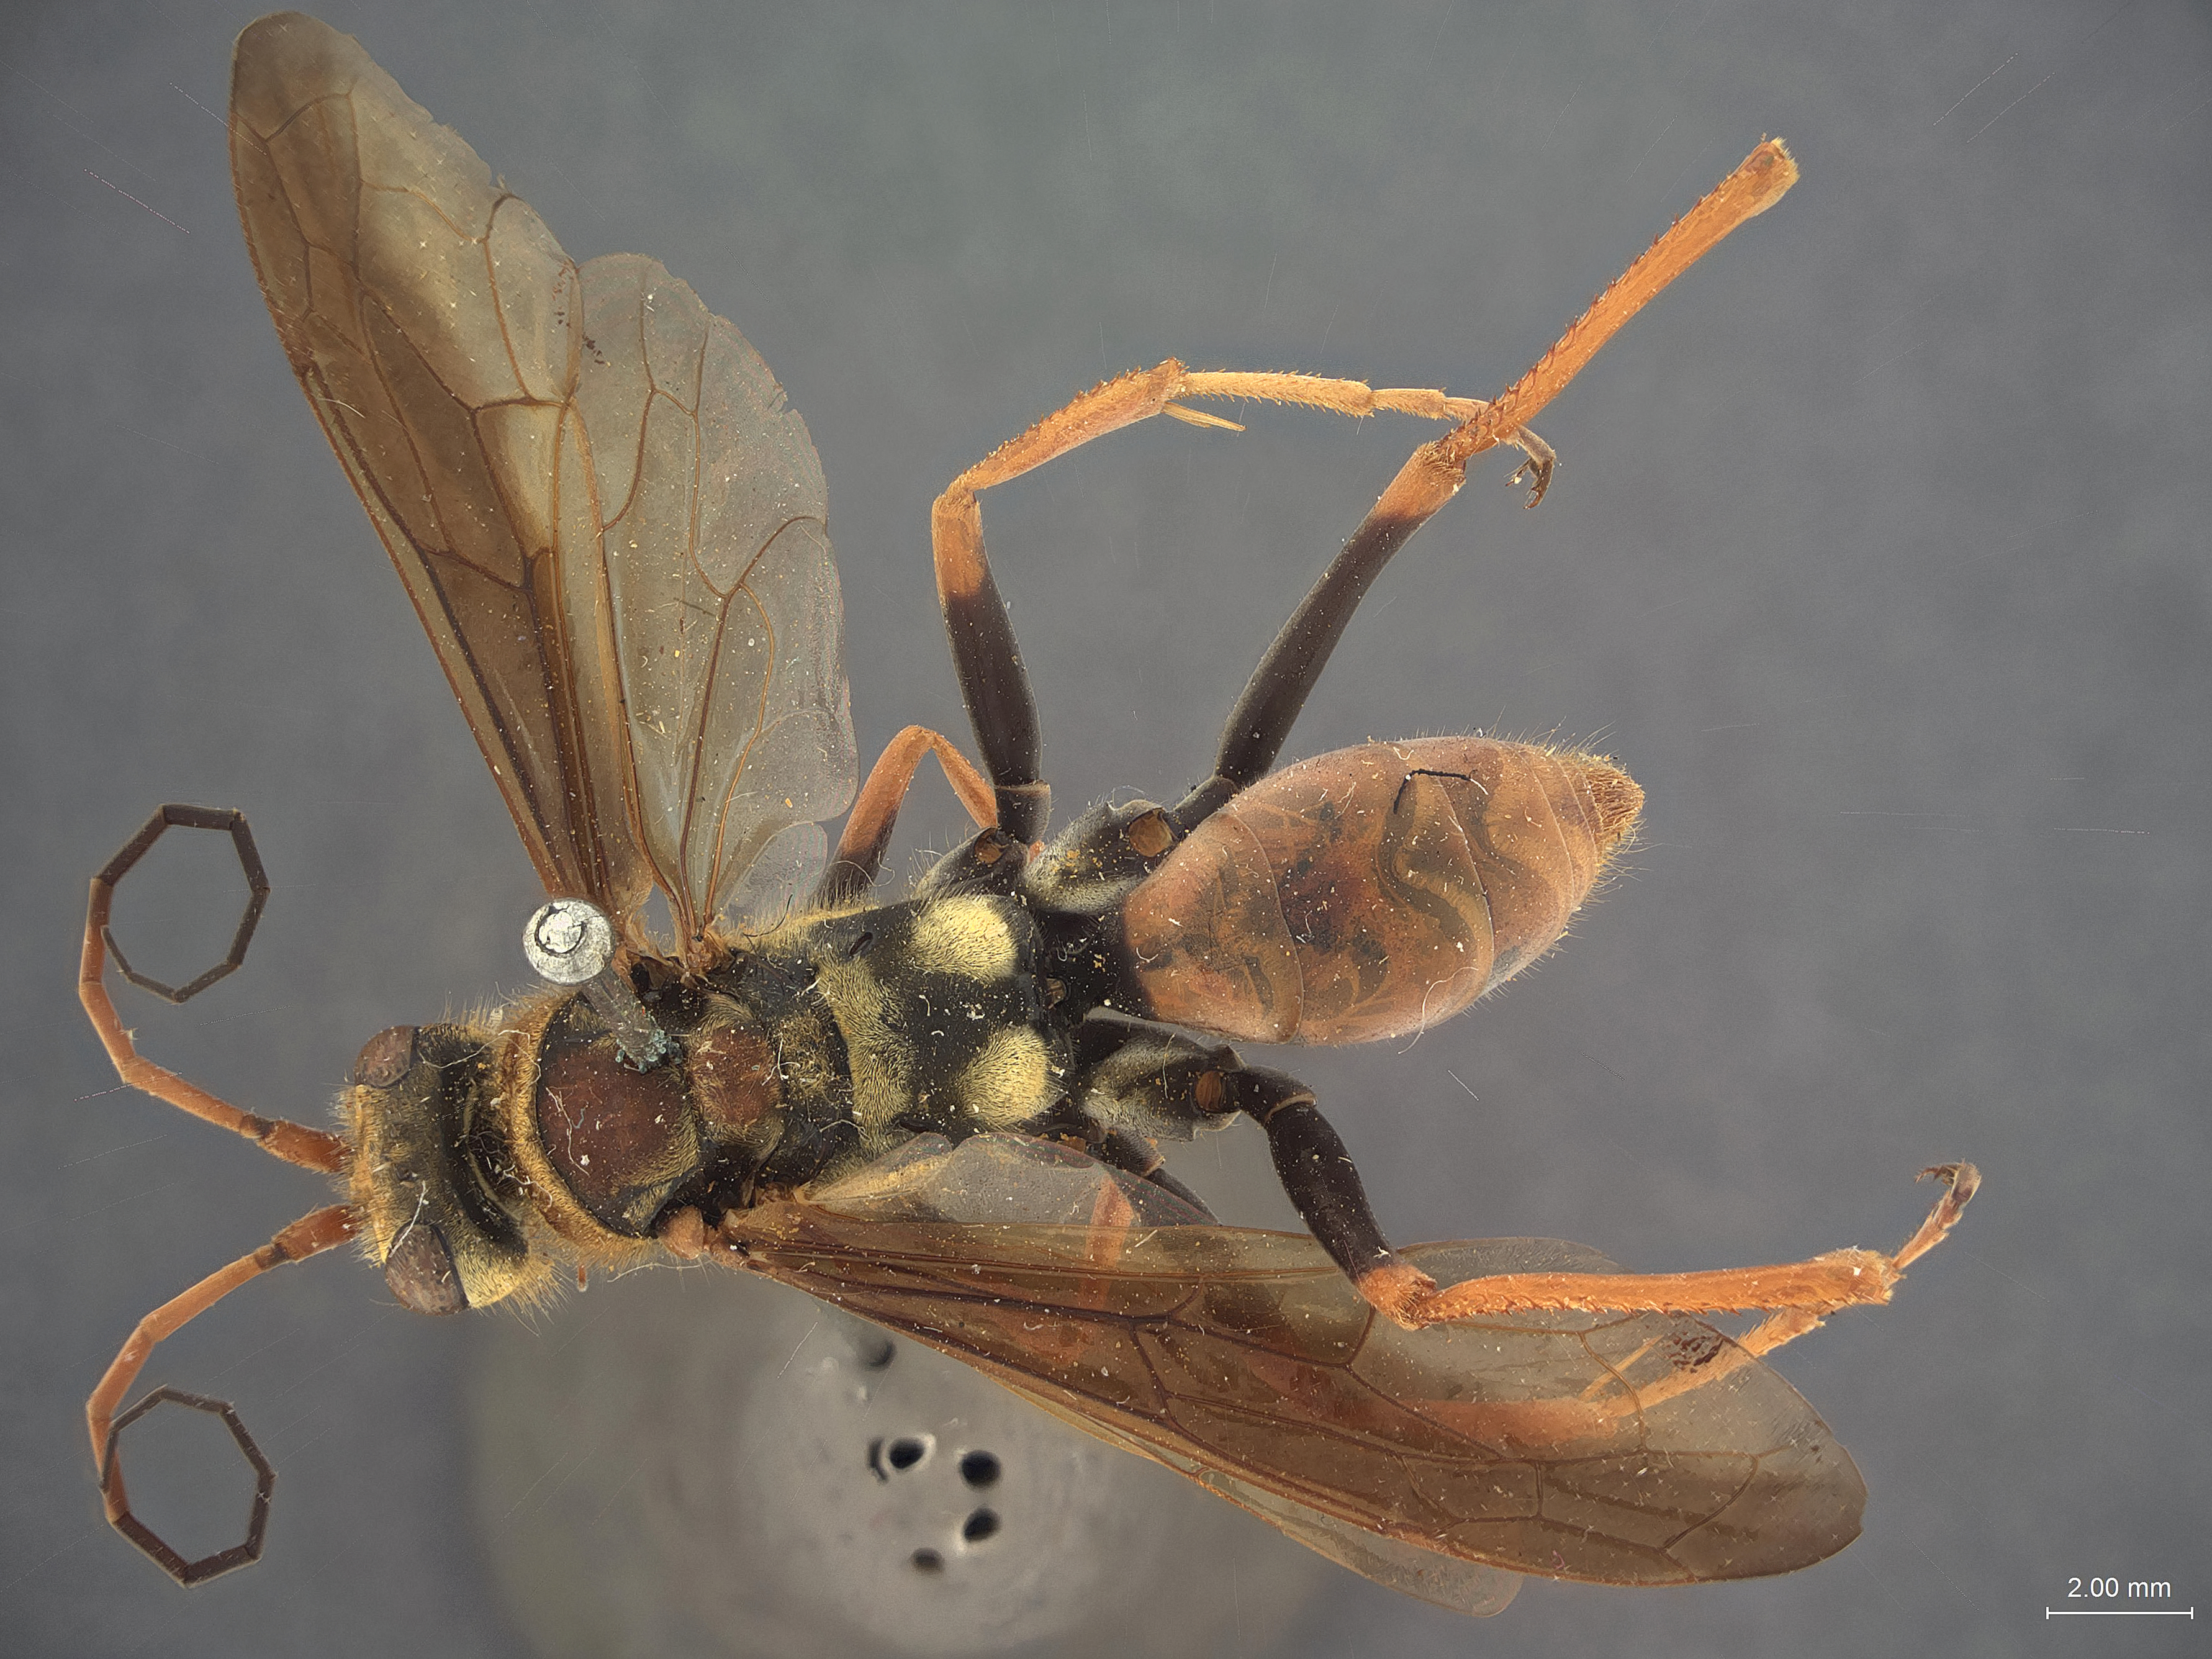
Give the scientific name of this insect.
Priocnessus aureus
